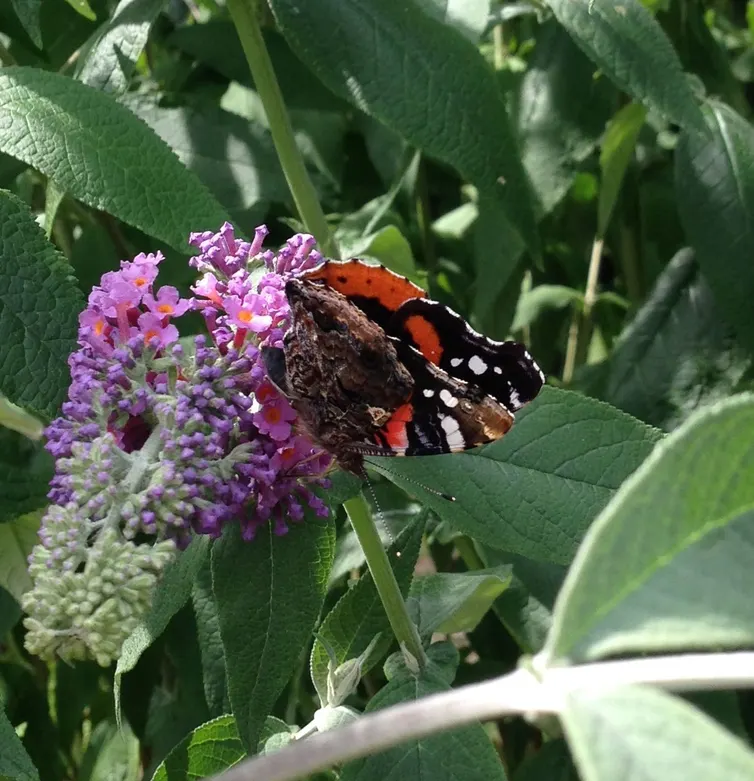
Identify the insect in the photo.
Vanessa atalanta
